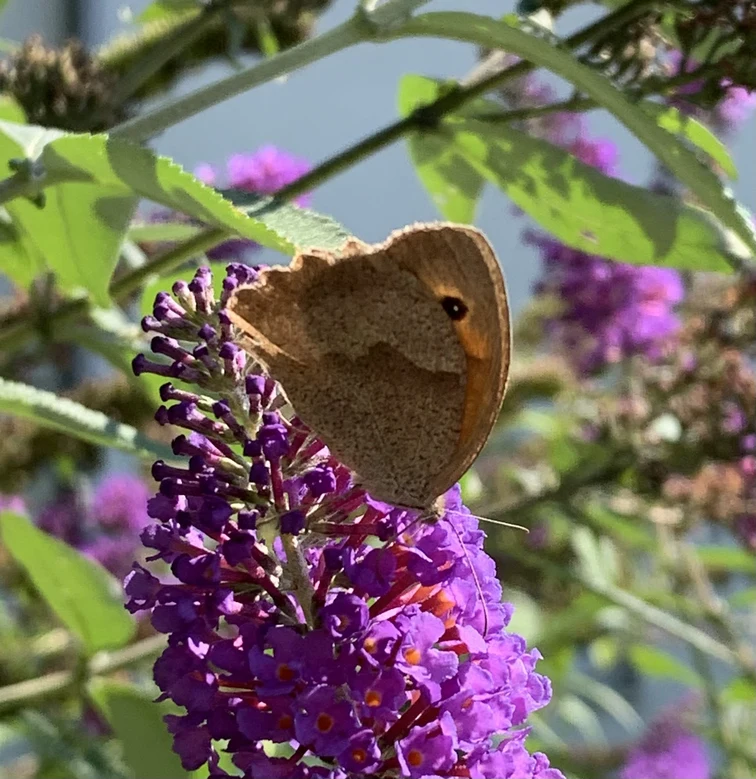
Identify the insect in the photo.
Maniola jurtina
